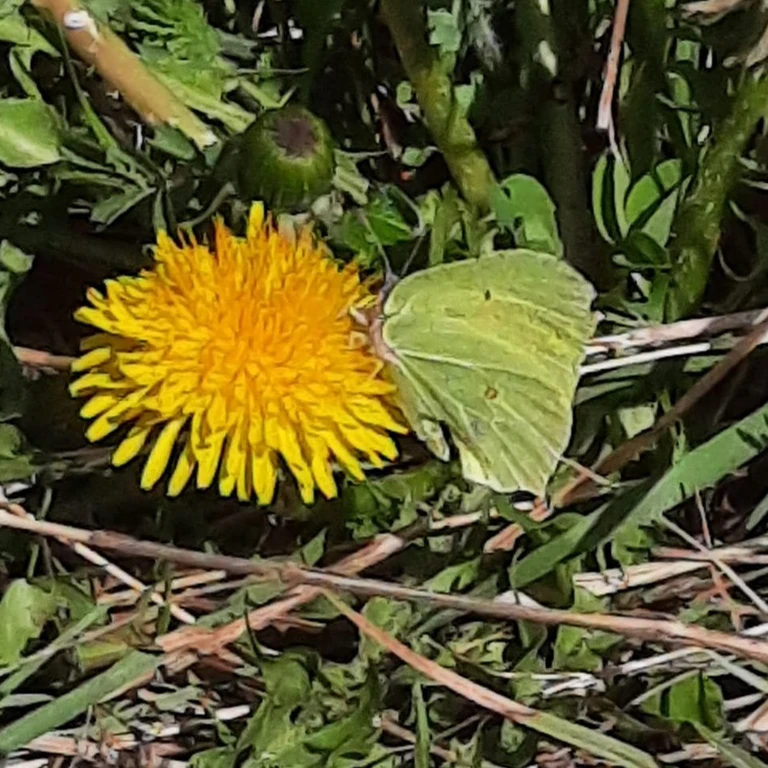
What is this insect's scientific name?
Gonepteryx rhamni
